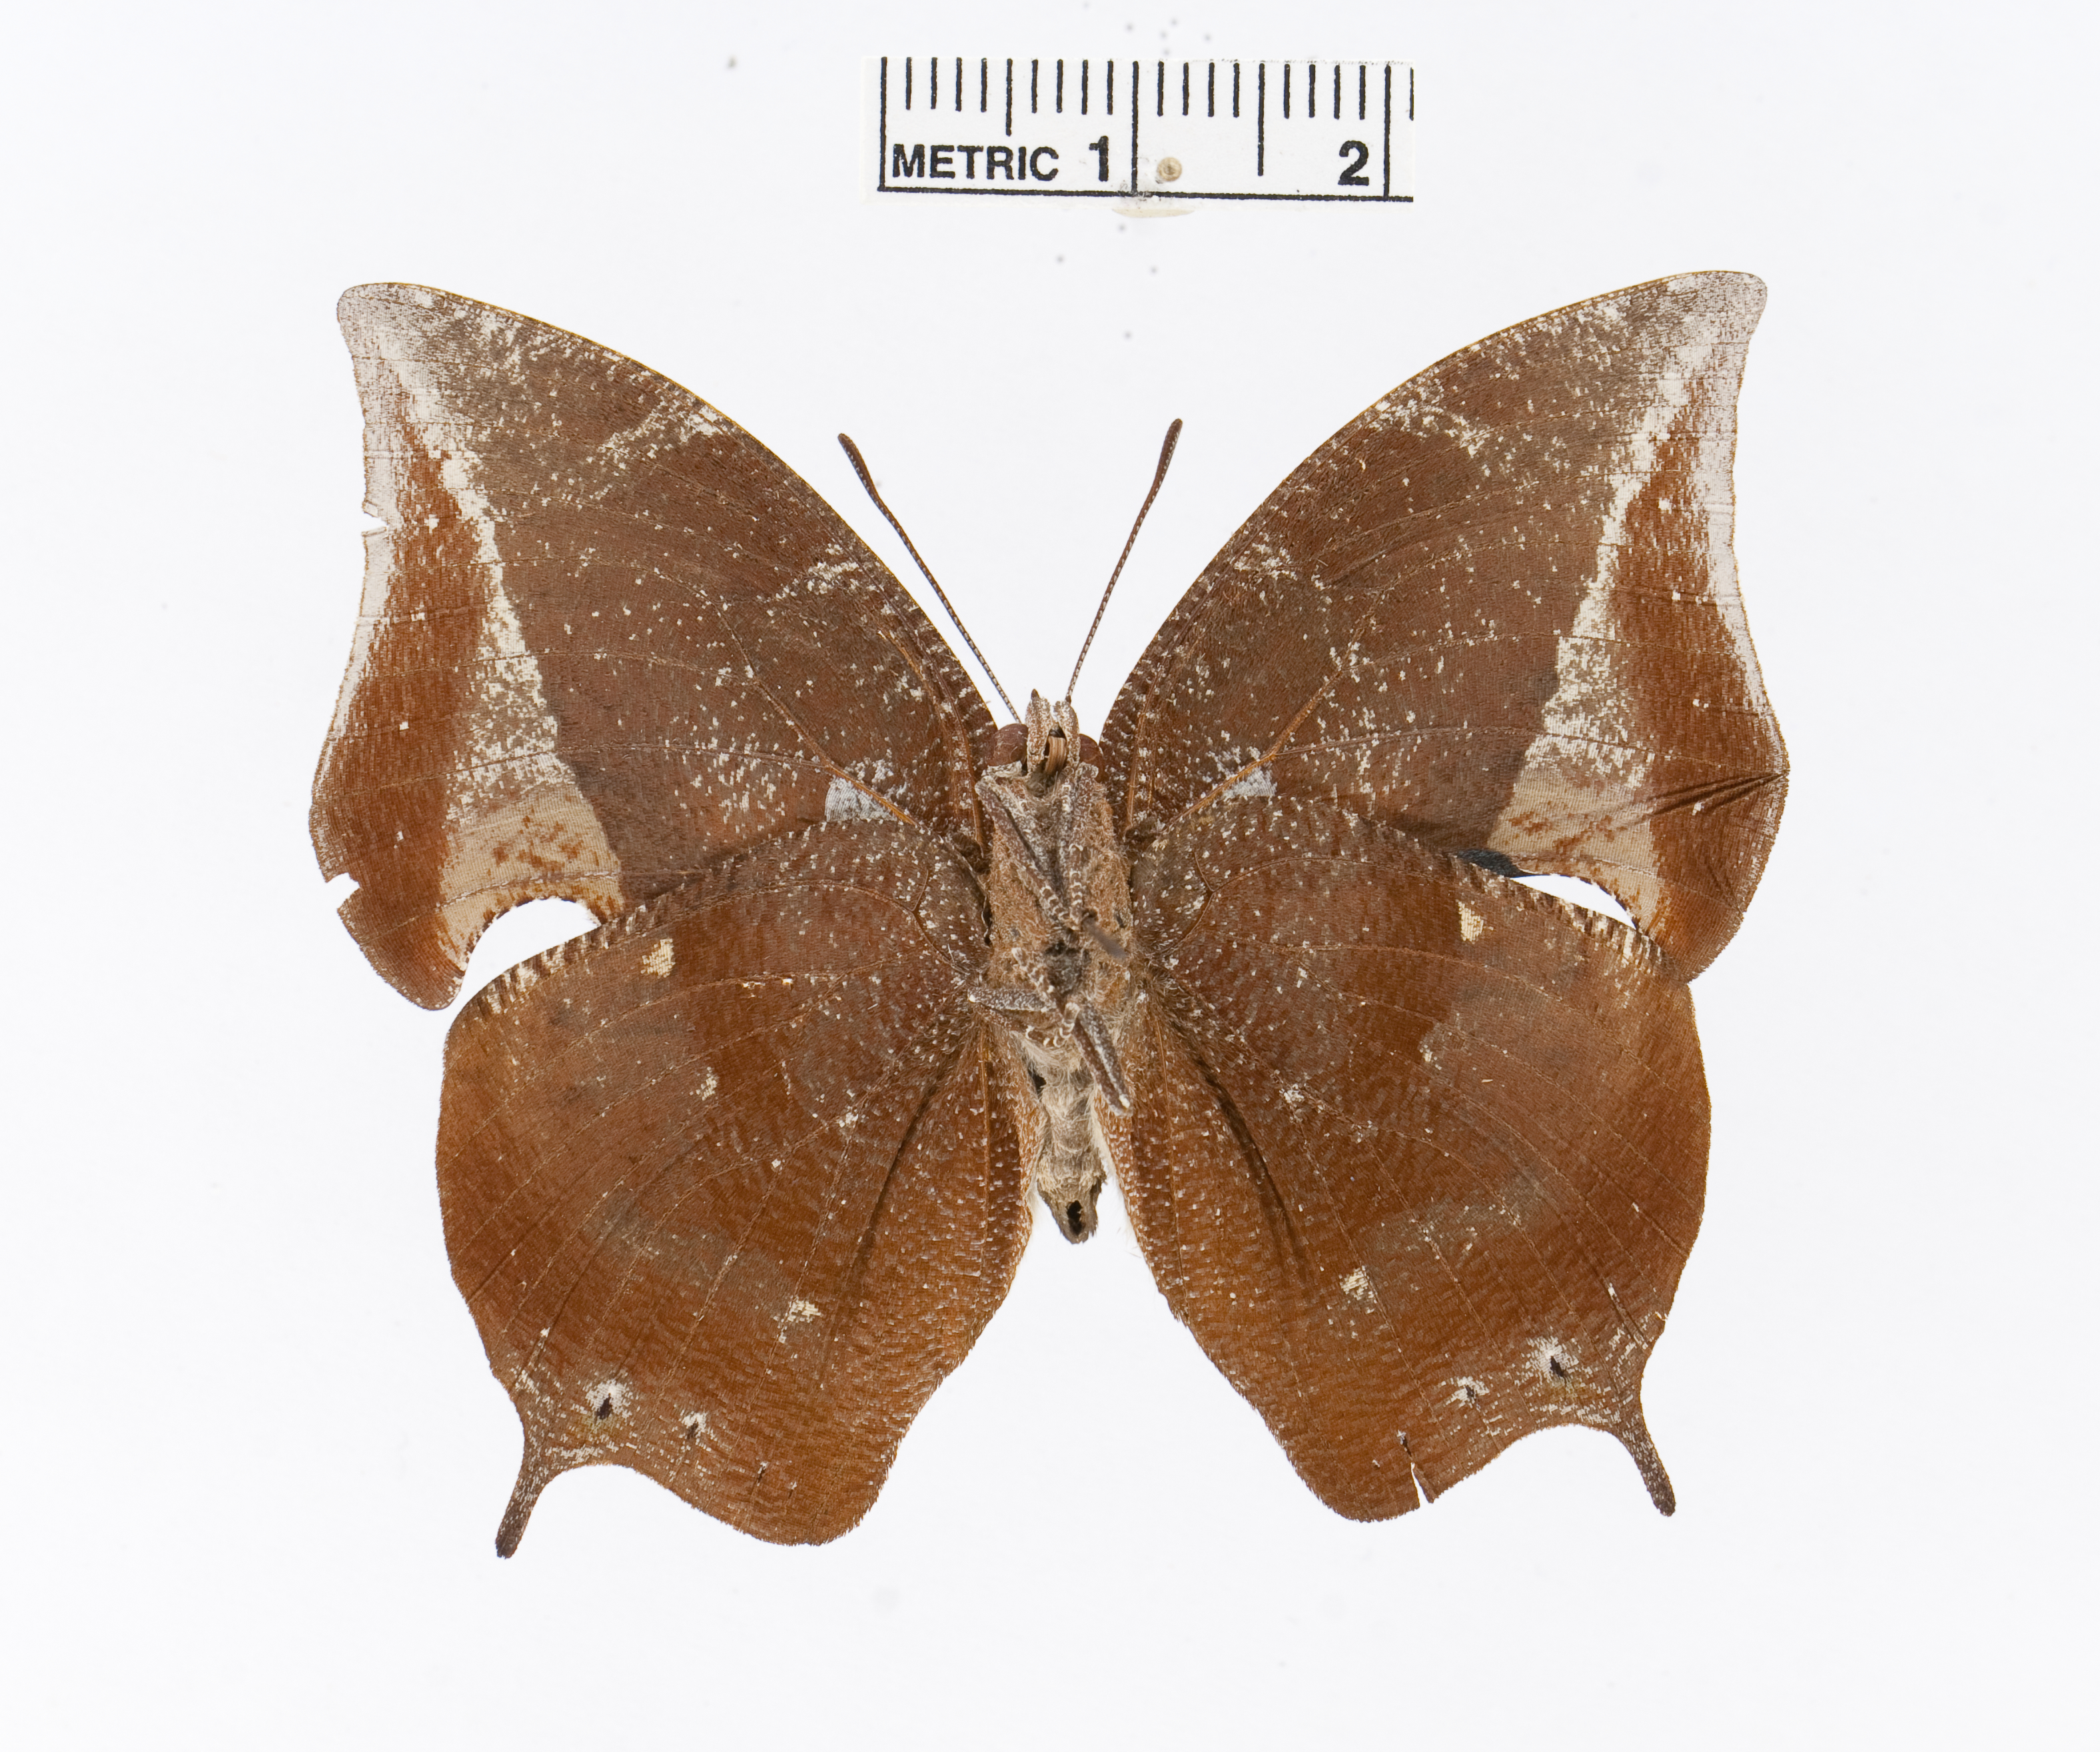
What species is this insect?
Memphis cerealia
